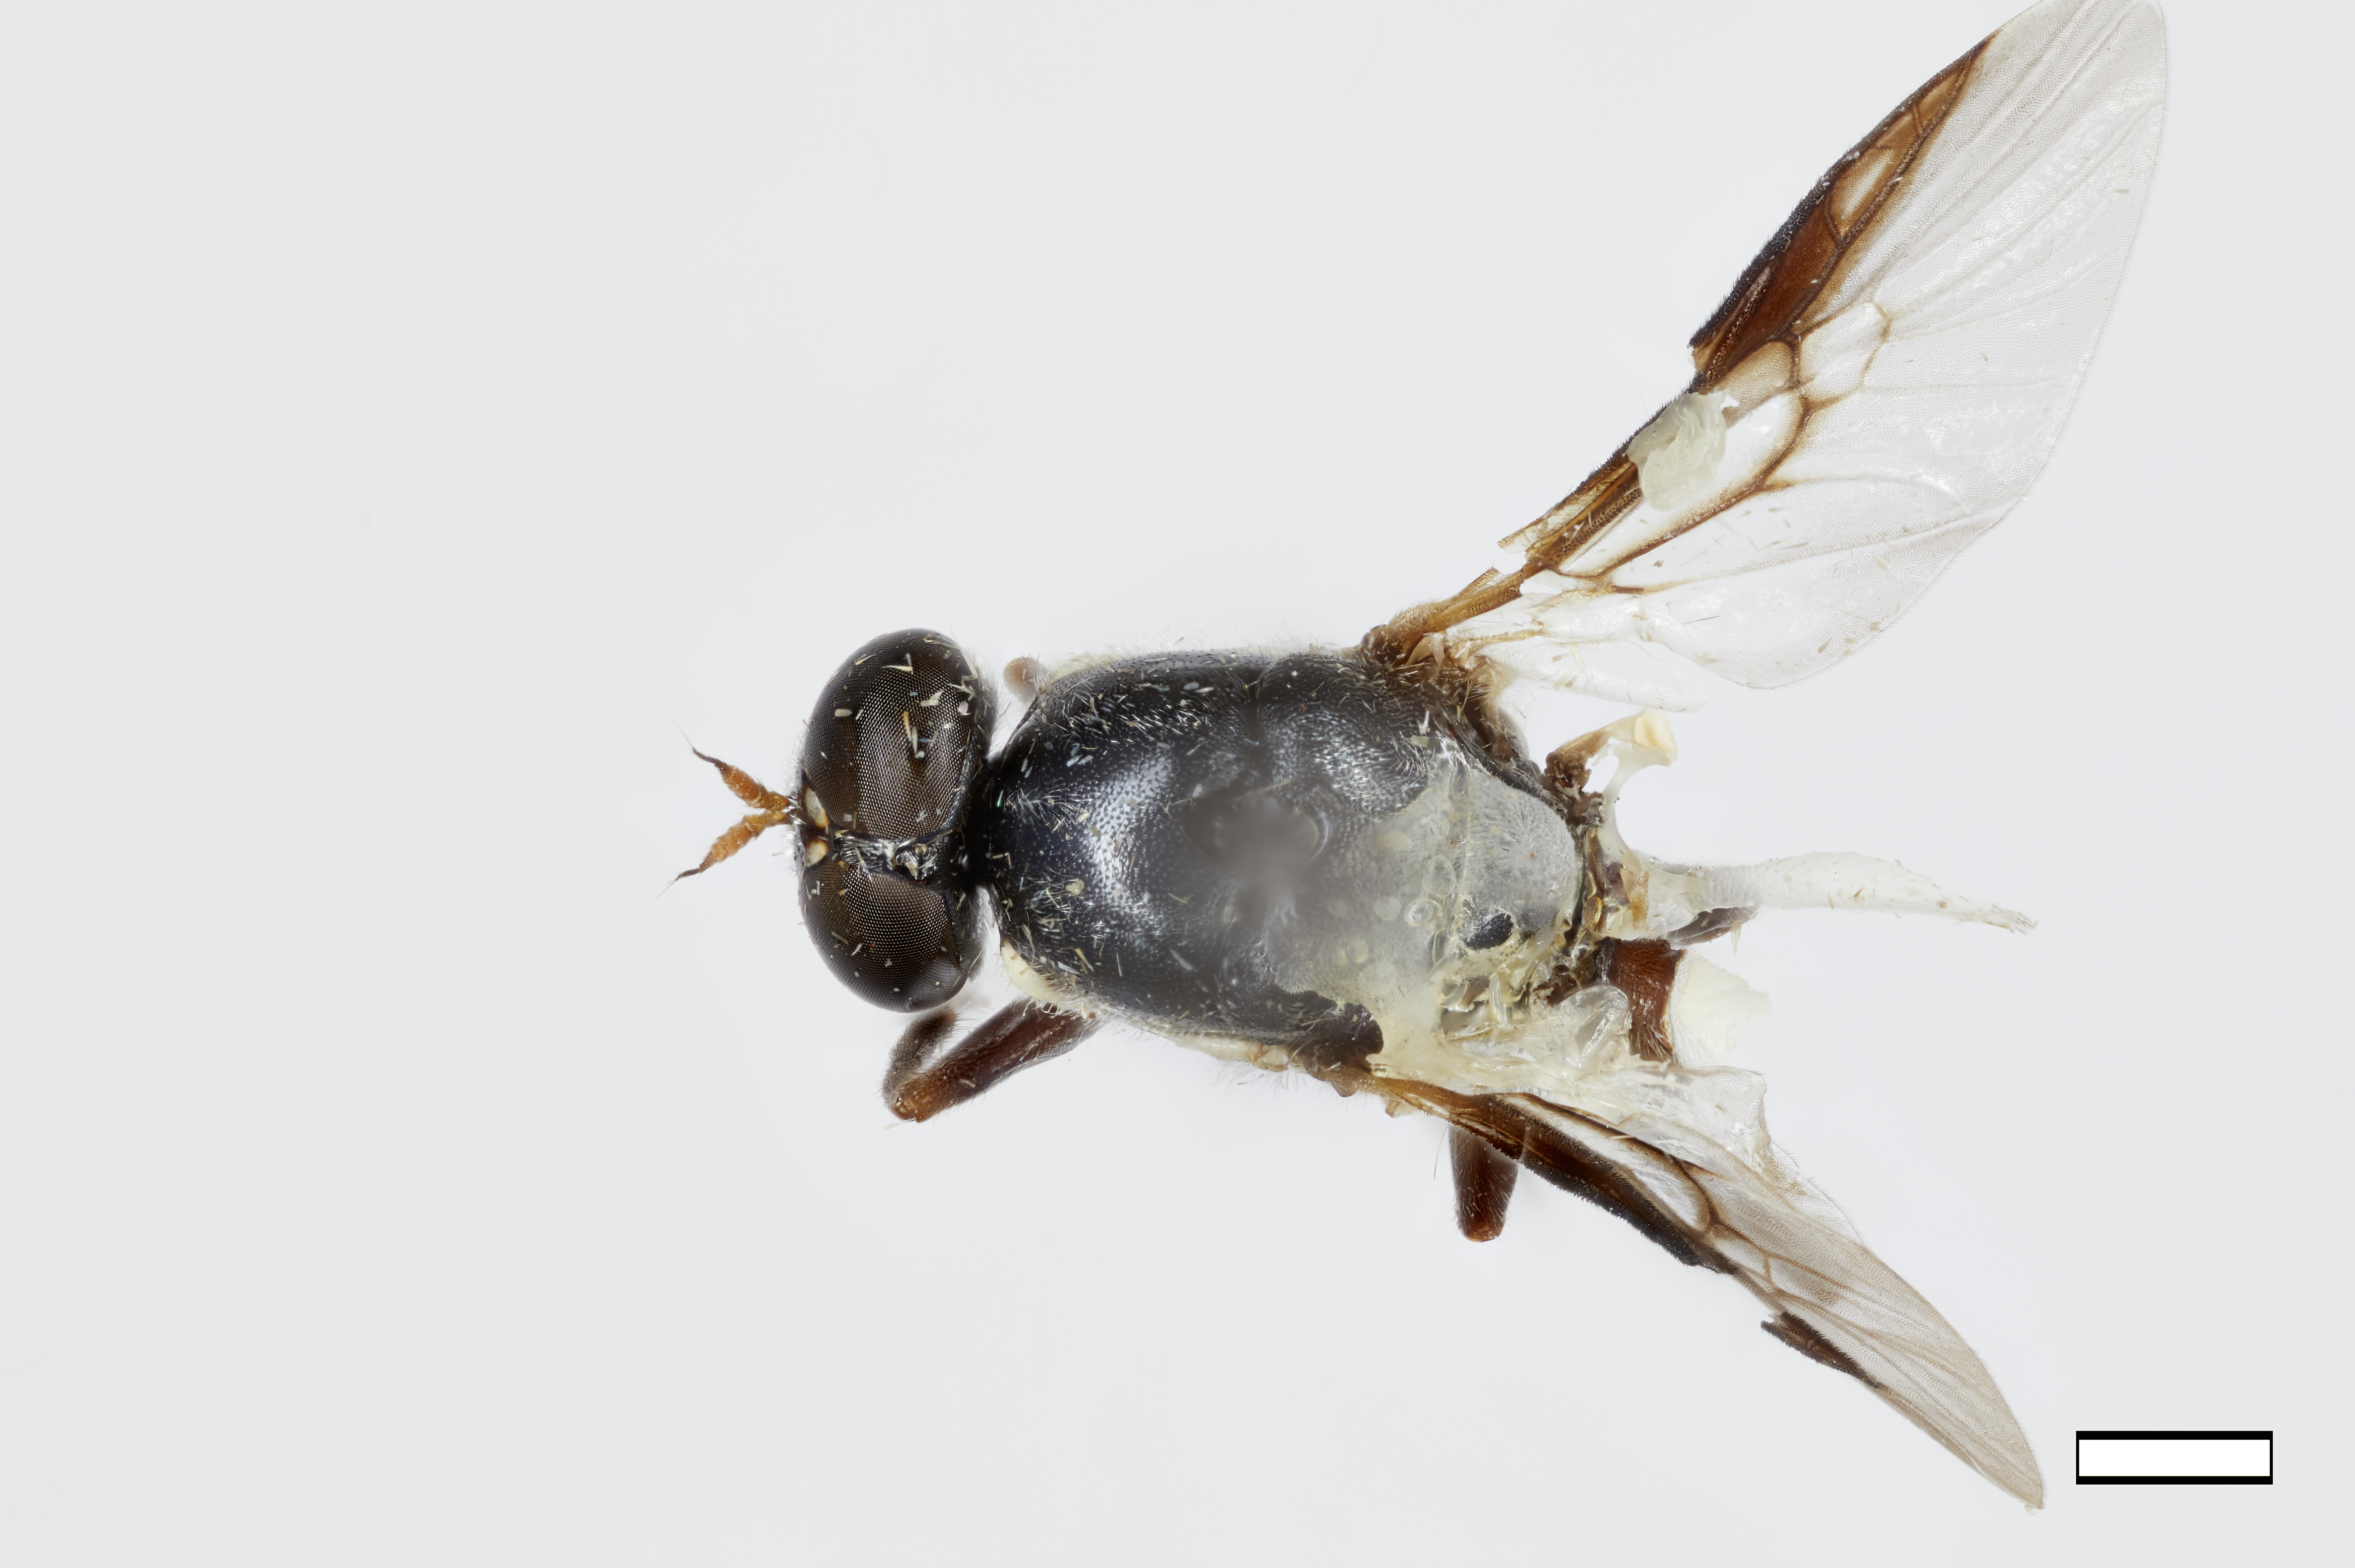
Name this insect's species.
Brachycara grandis
